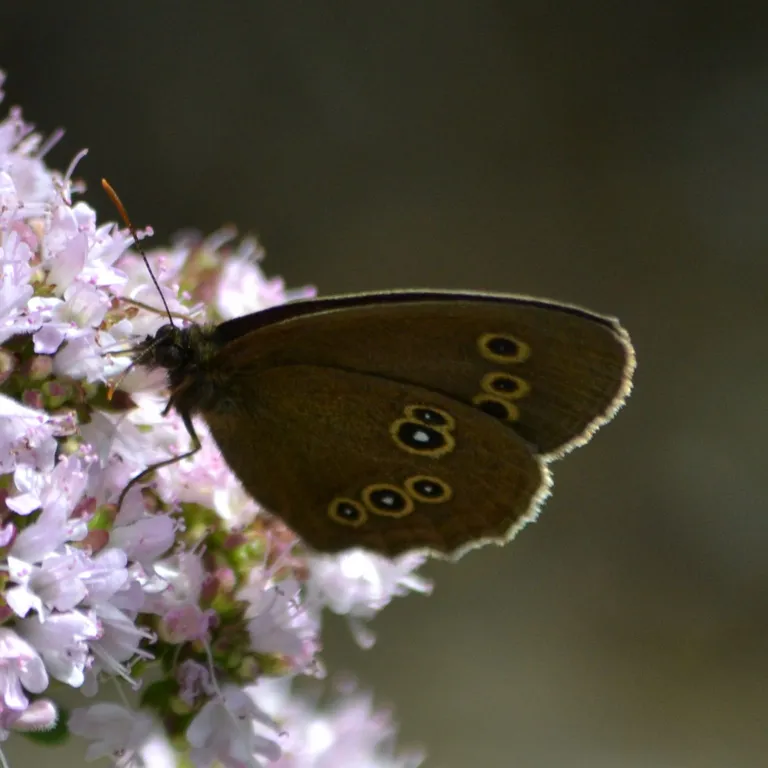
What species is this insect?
Aphantopus hyperantus
